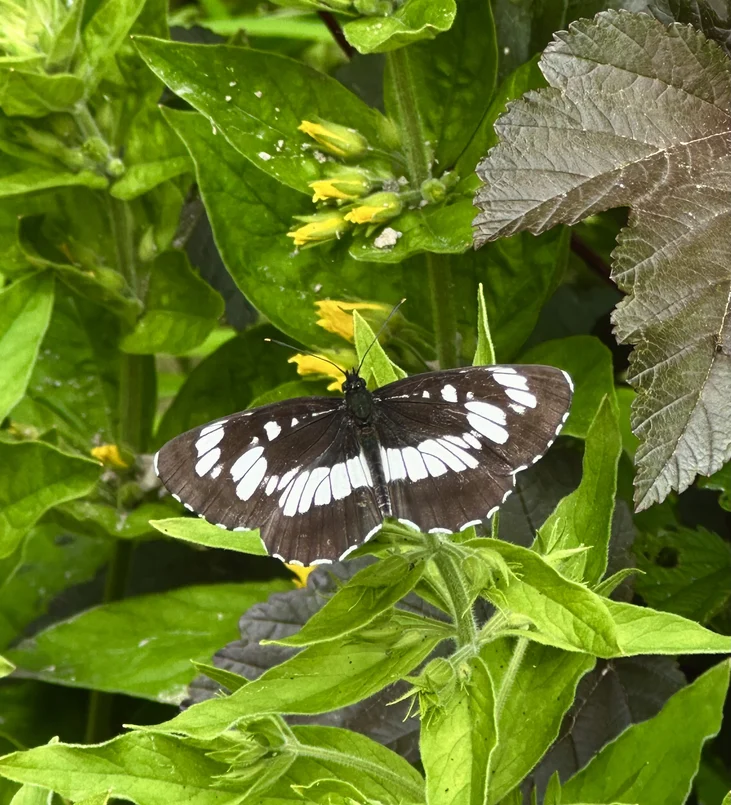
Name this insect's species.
Neptis rivularis
